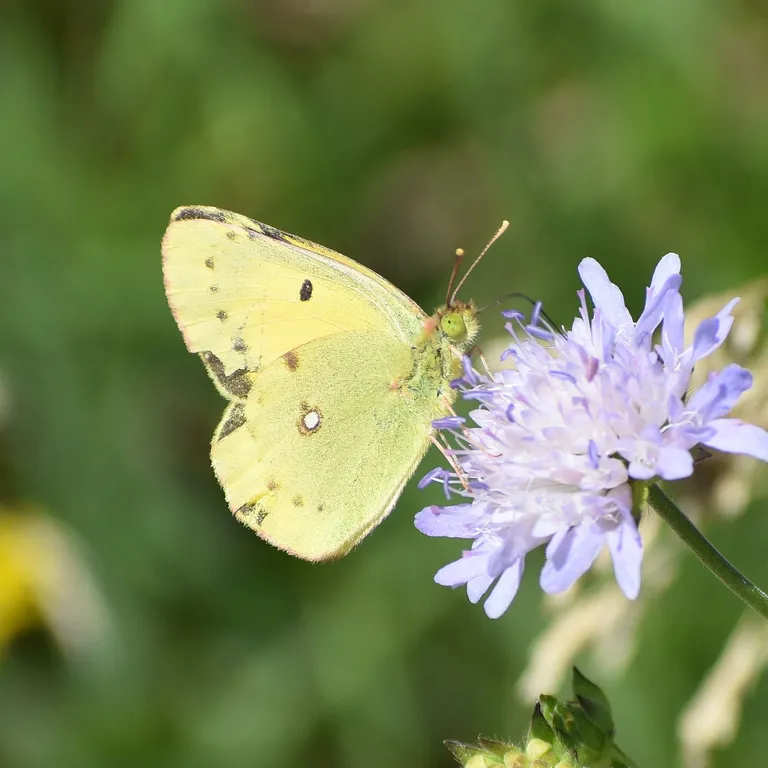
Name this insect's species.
Colias croceus
